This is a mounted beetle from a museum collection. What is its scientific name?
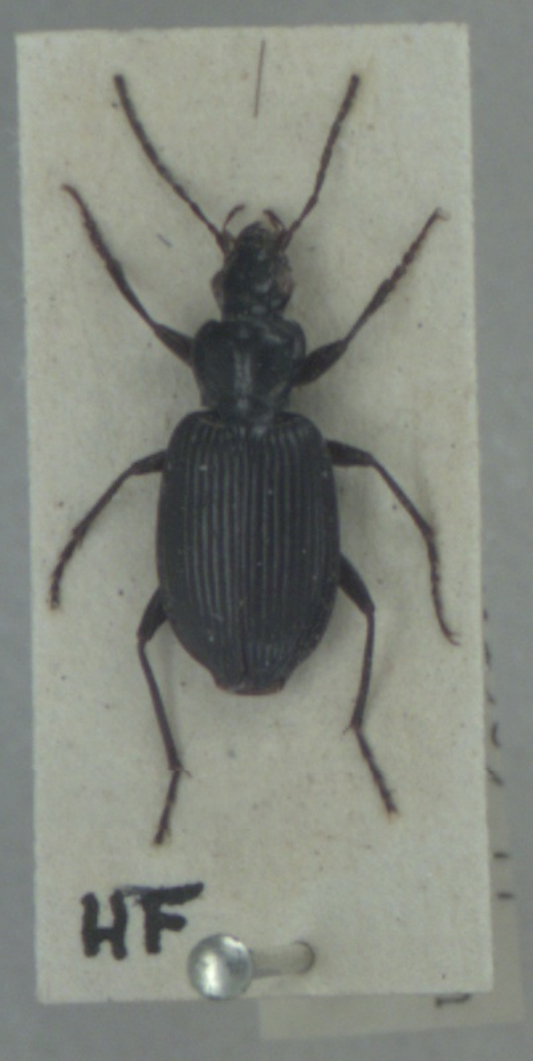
Platynus assimilis
